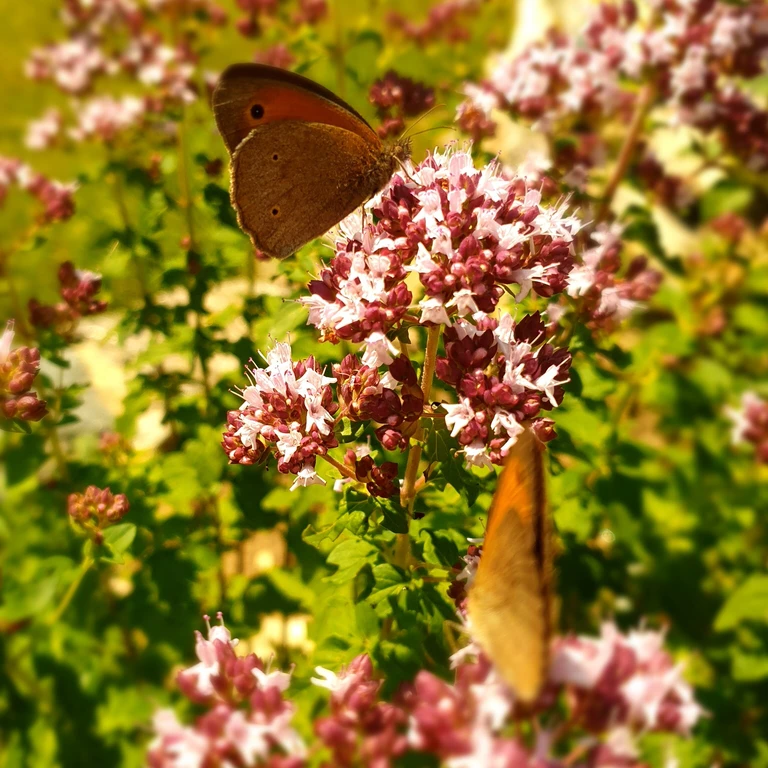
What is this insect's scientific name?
Maniola jurtina
